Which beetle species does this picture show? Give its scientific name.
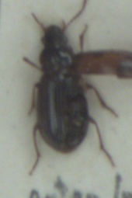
Bradycellus harpalinus
